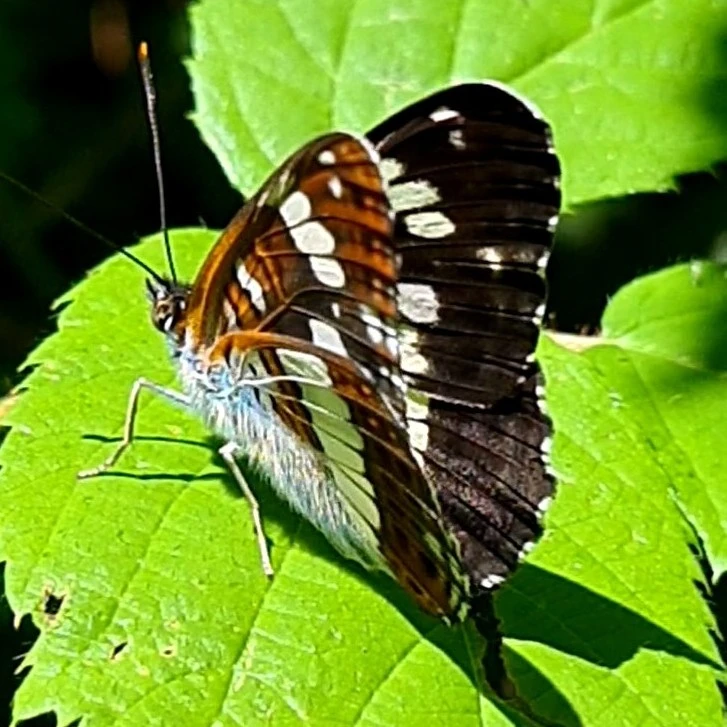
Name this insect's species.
Limenitis camilla (also Ladoga camilla)
